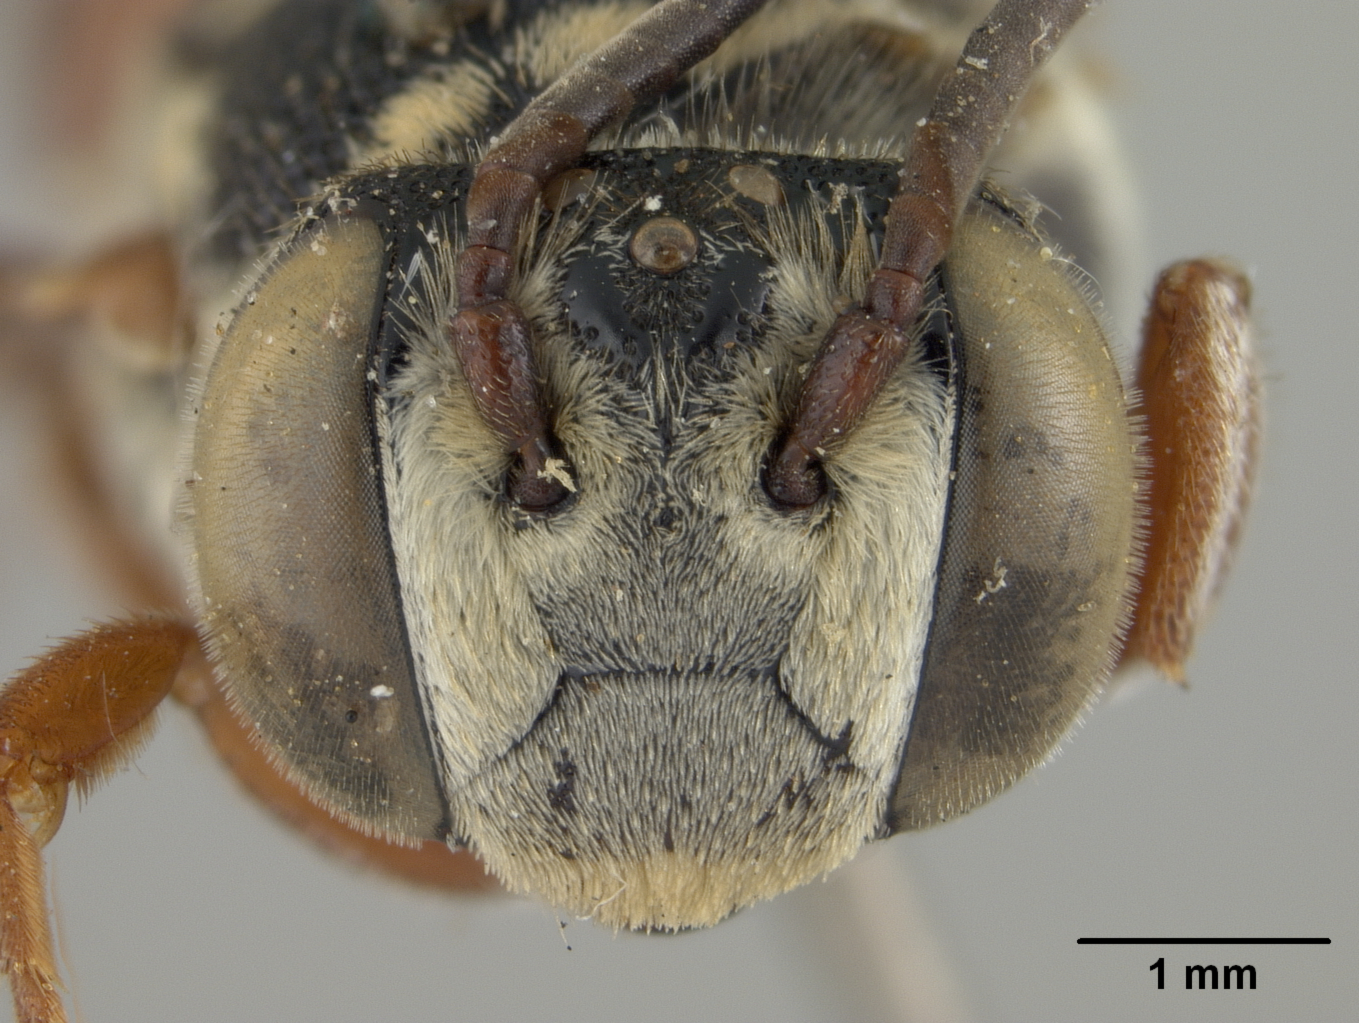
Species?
Coelioxys slossoni
